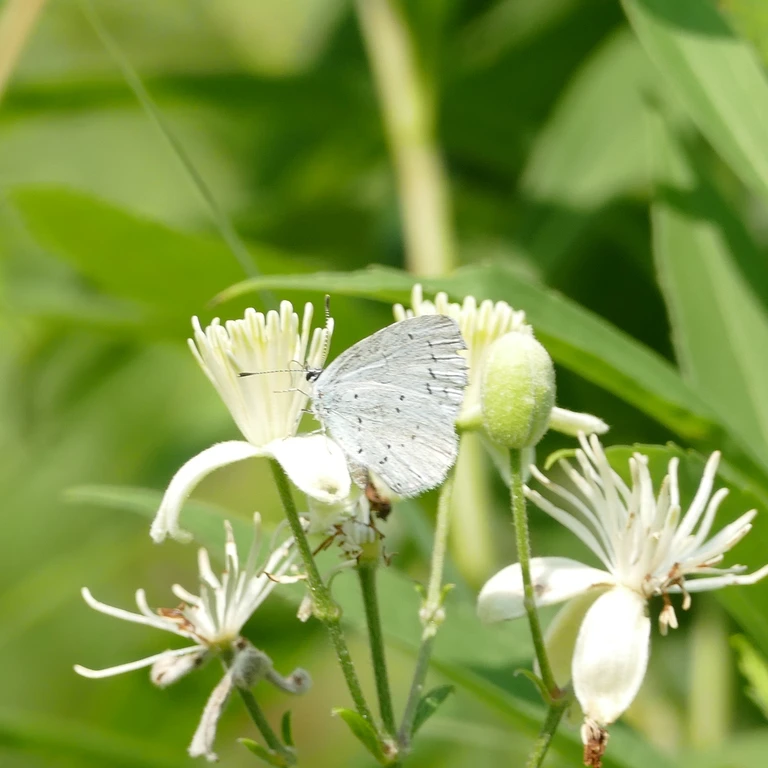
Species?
Celastrina argiolus
